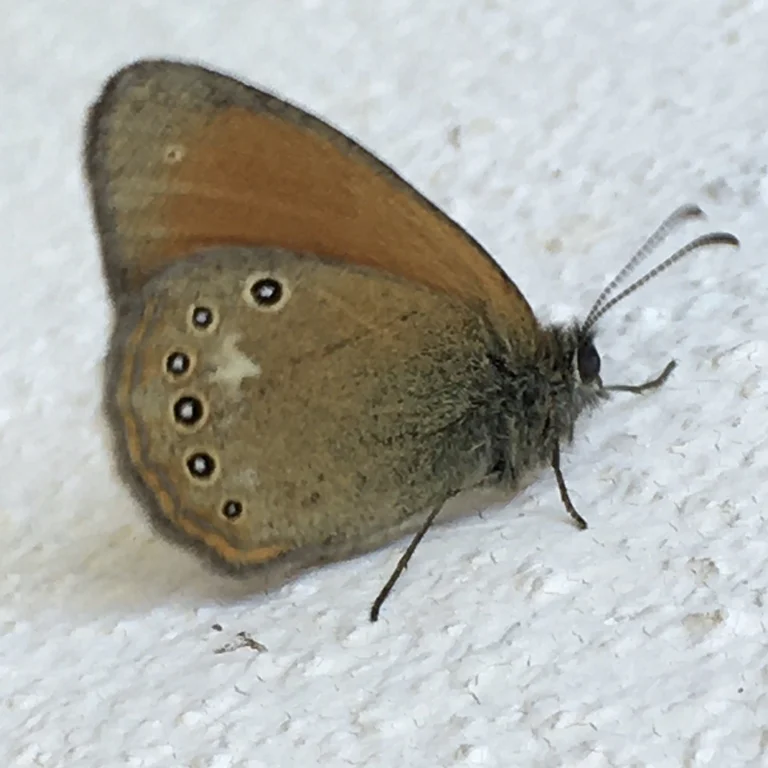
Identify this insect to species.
Coenonympha glycerion (also Coenonympha iphis)
